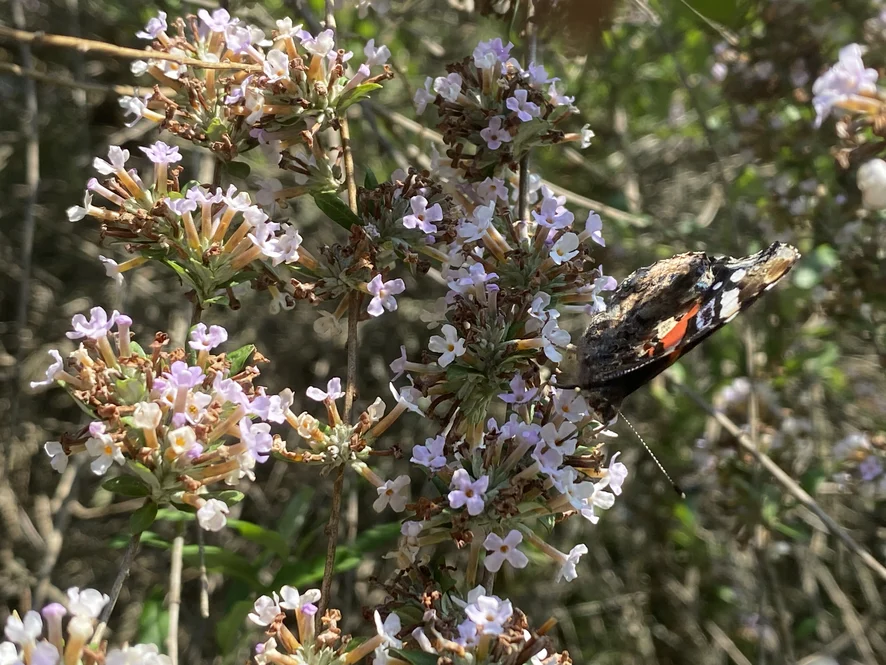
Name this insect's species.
Vanessa atalanta
